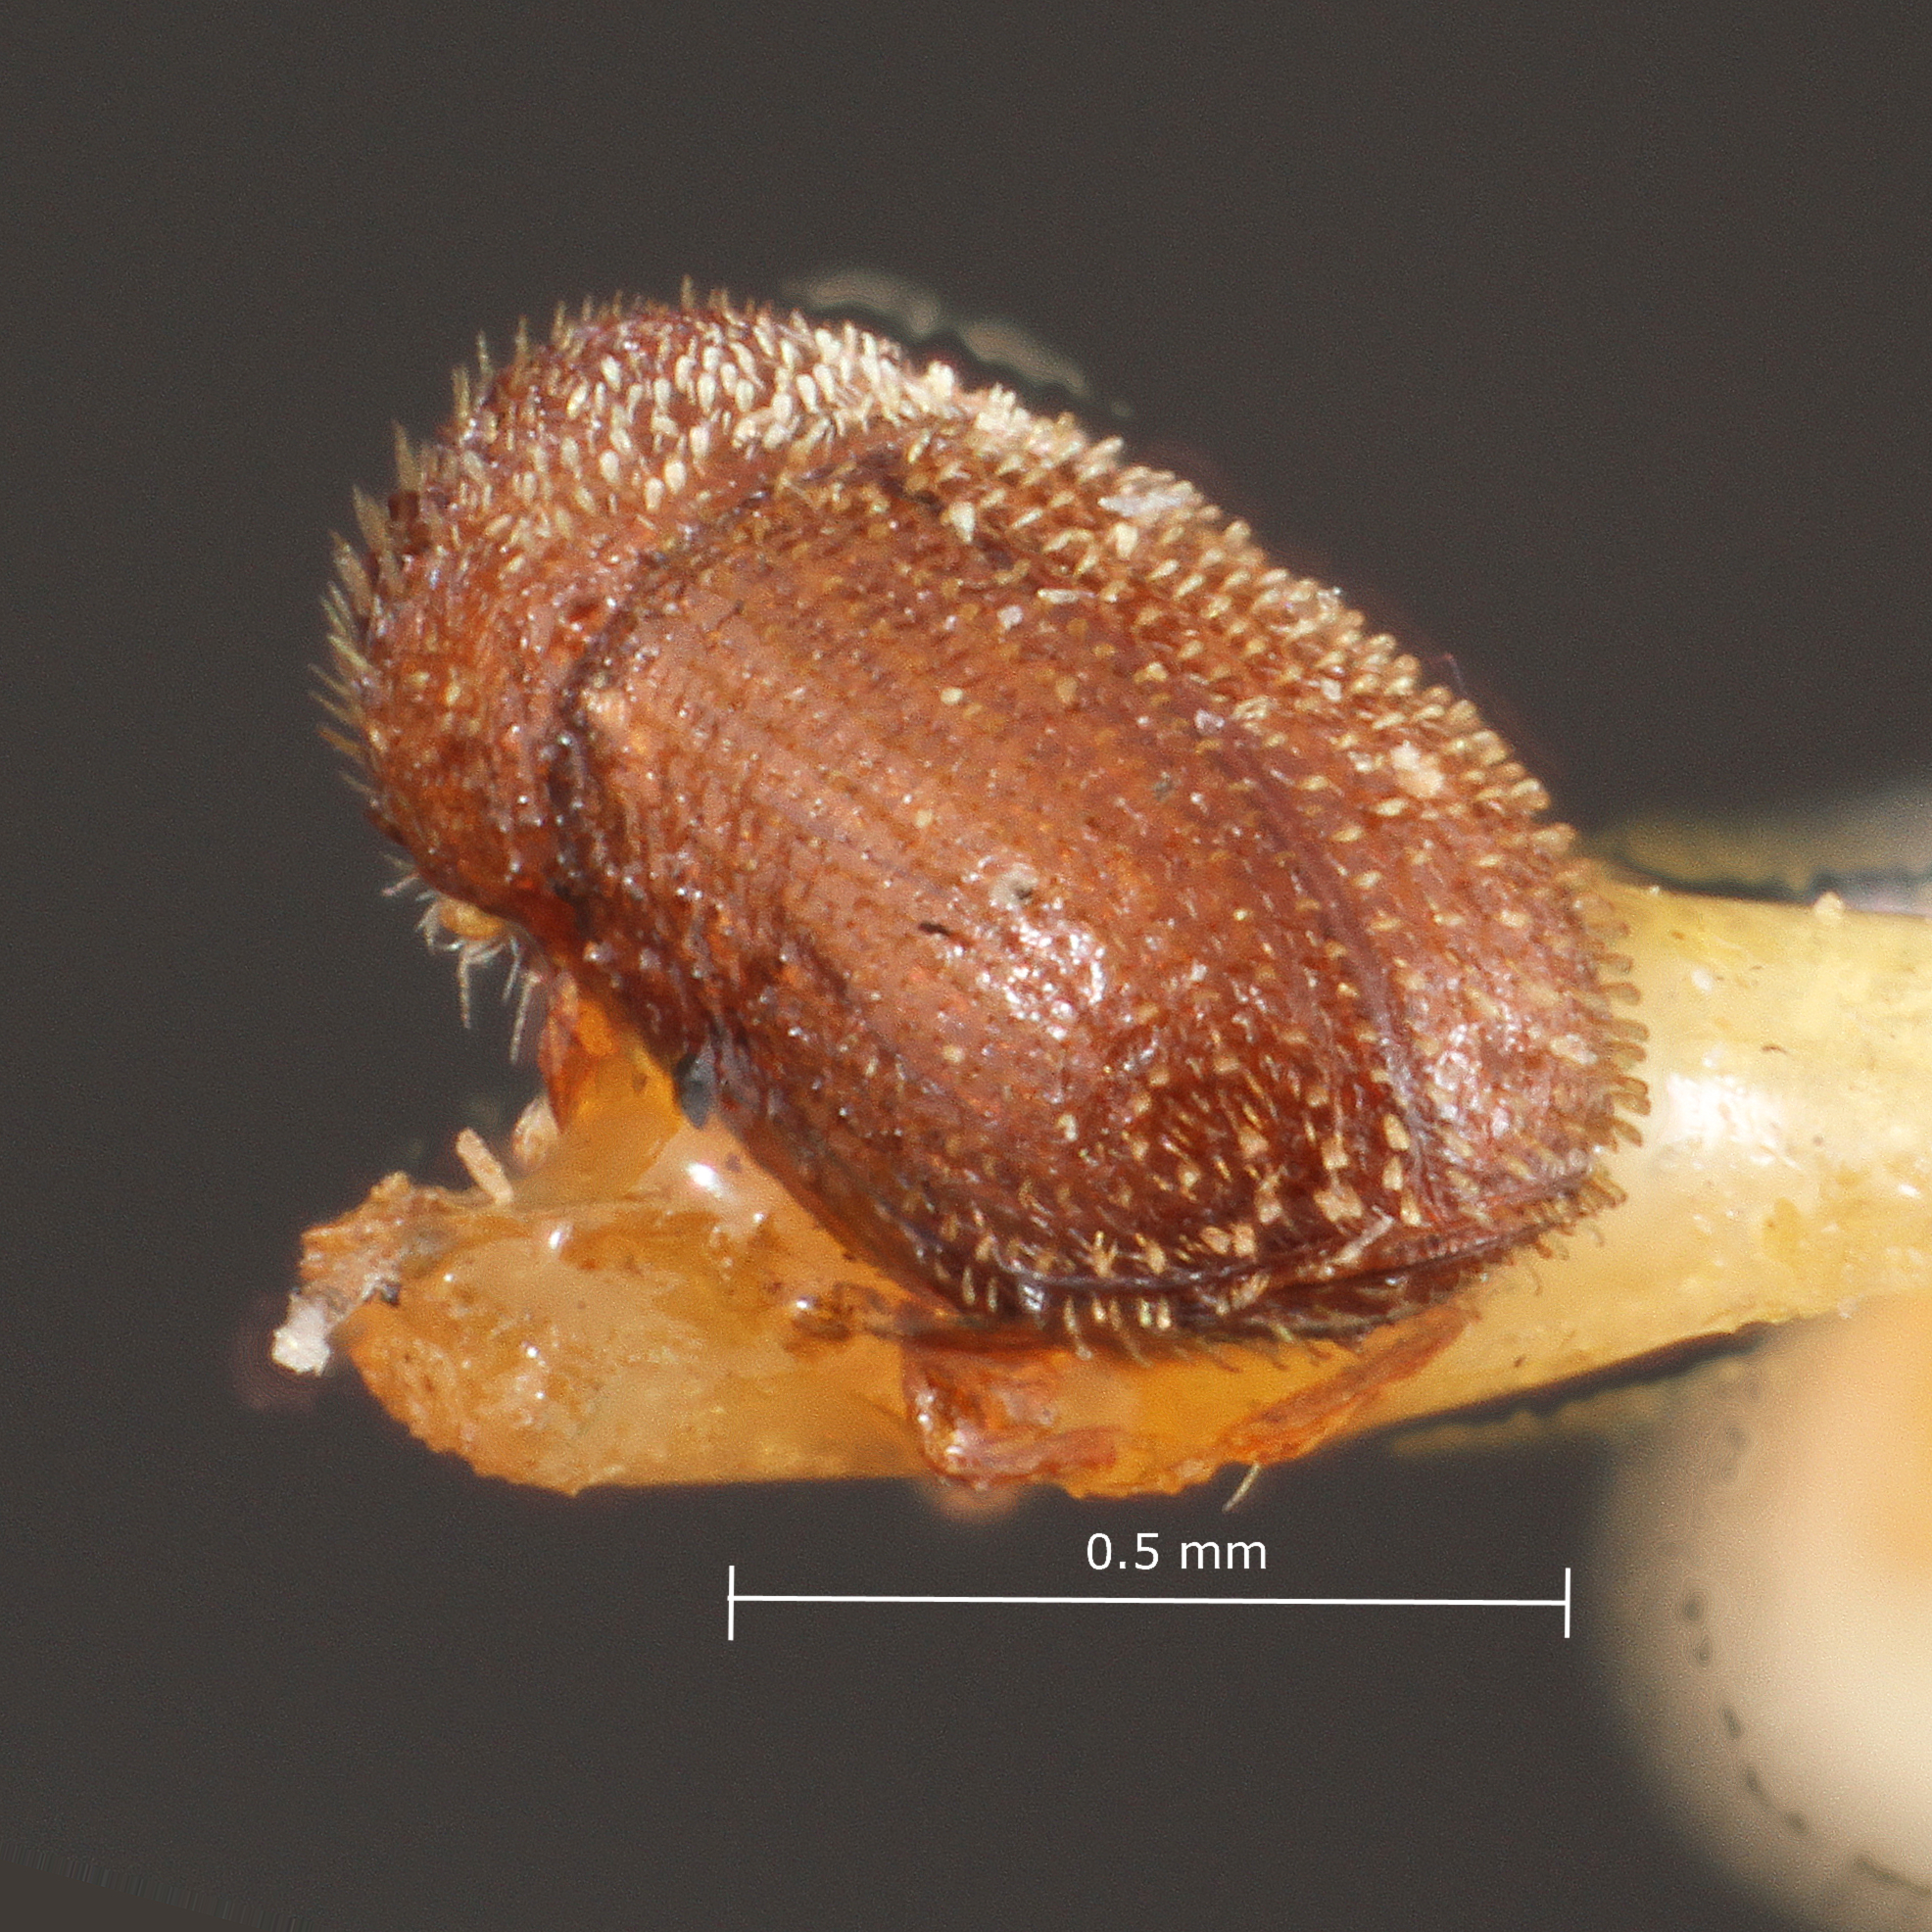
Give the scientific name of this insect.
Stephanoderes parallelus
